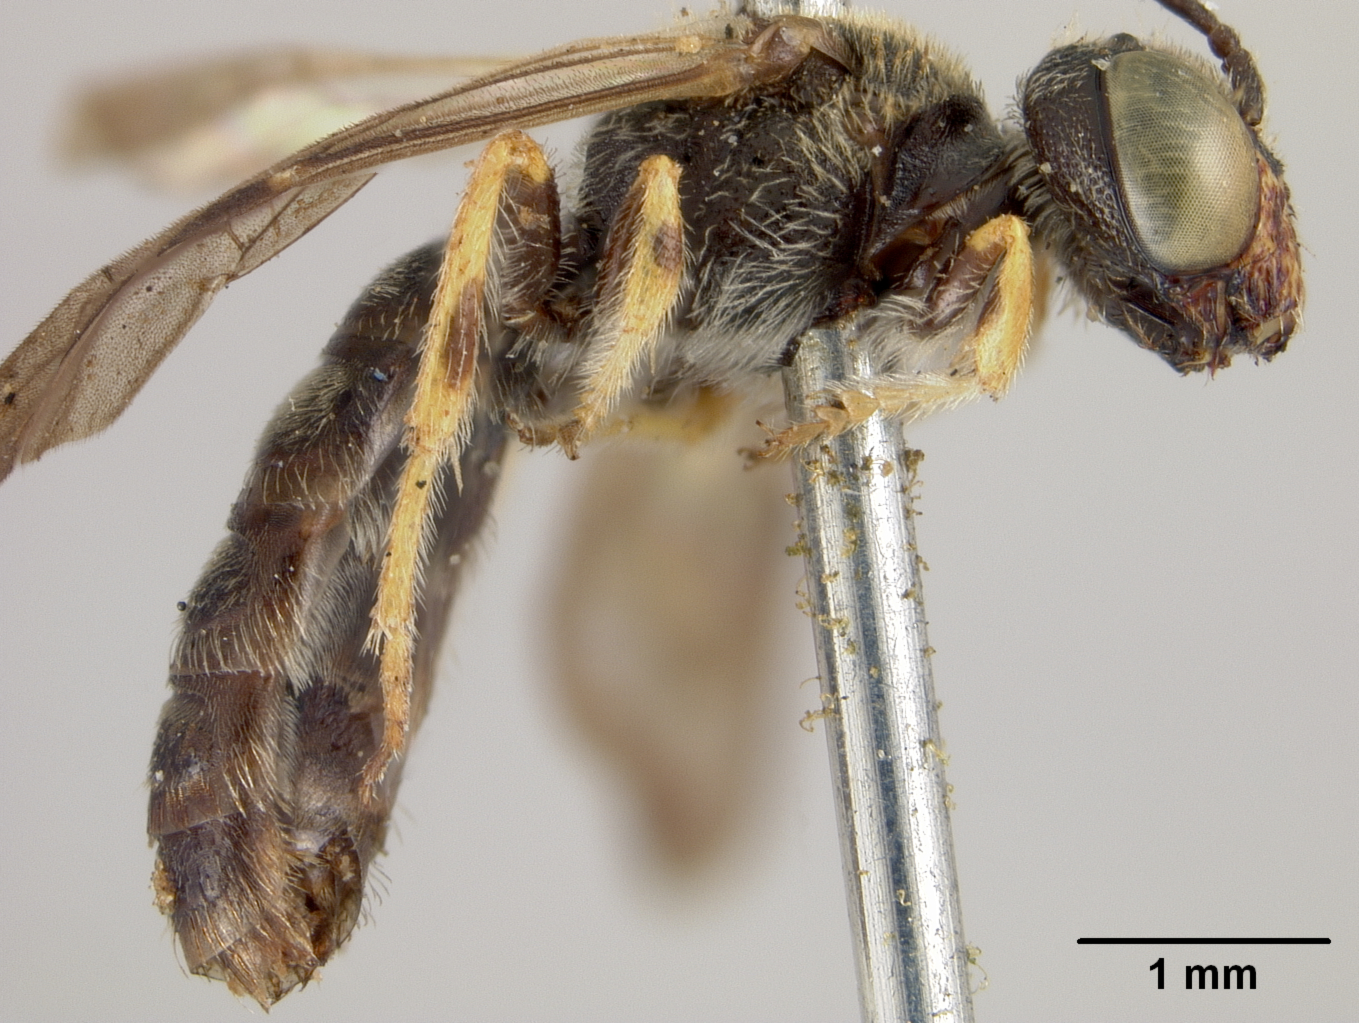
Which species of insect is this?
Calliopsis citripes
